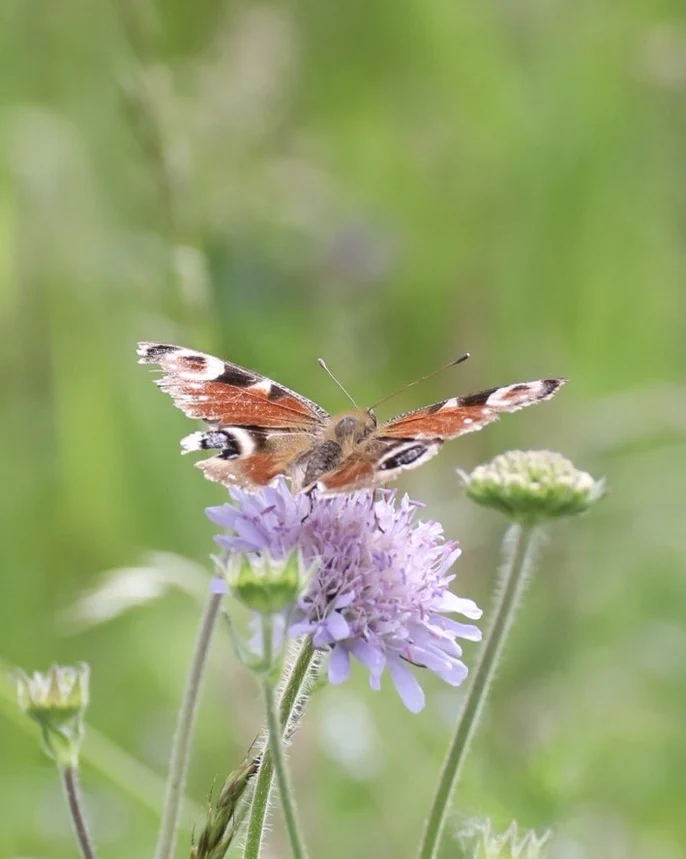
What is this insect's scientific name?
Aglais io
